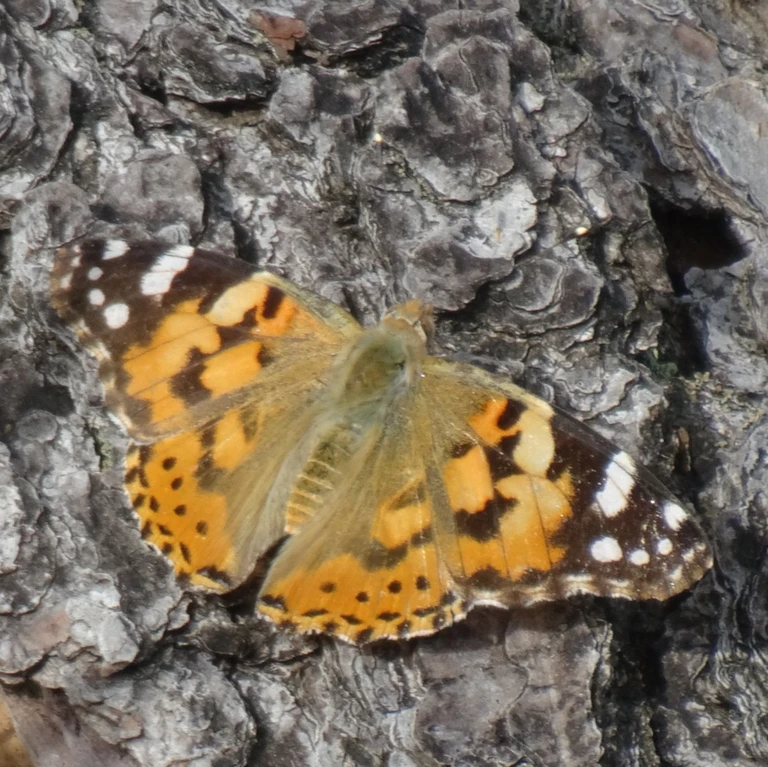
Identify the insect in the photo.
Vanessa cardui
